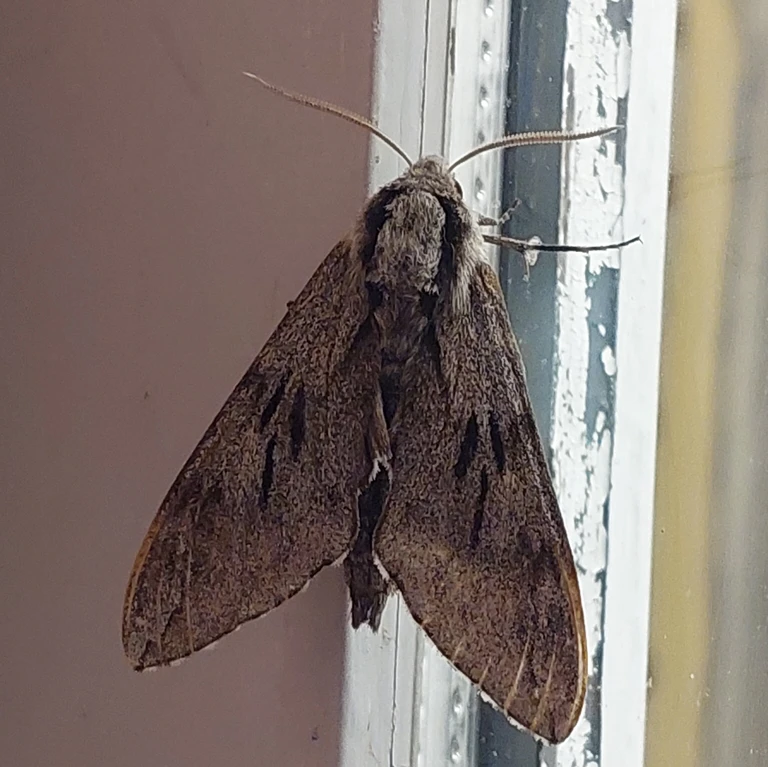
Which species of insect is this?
Sphinx pinastri
